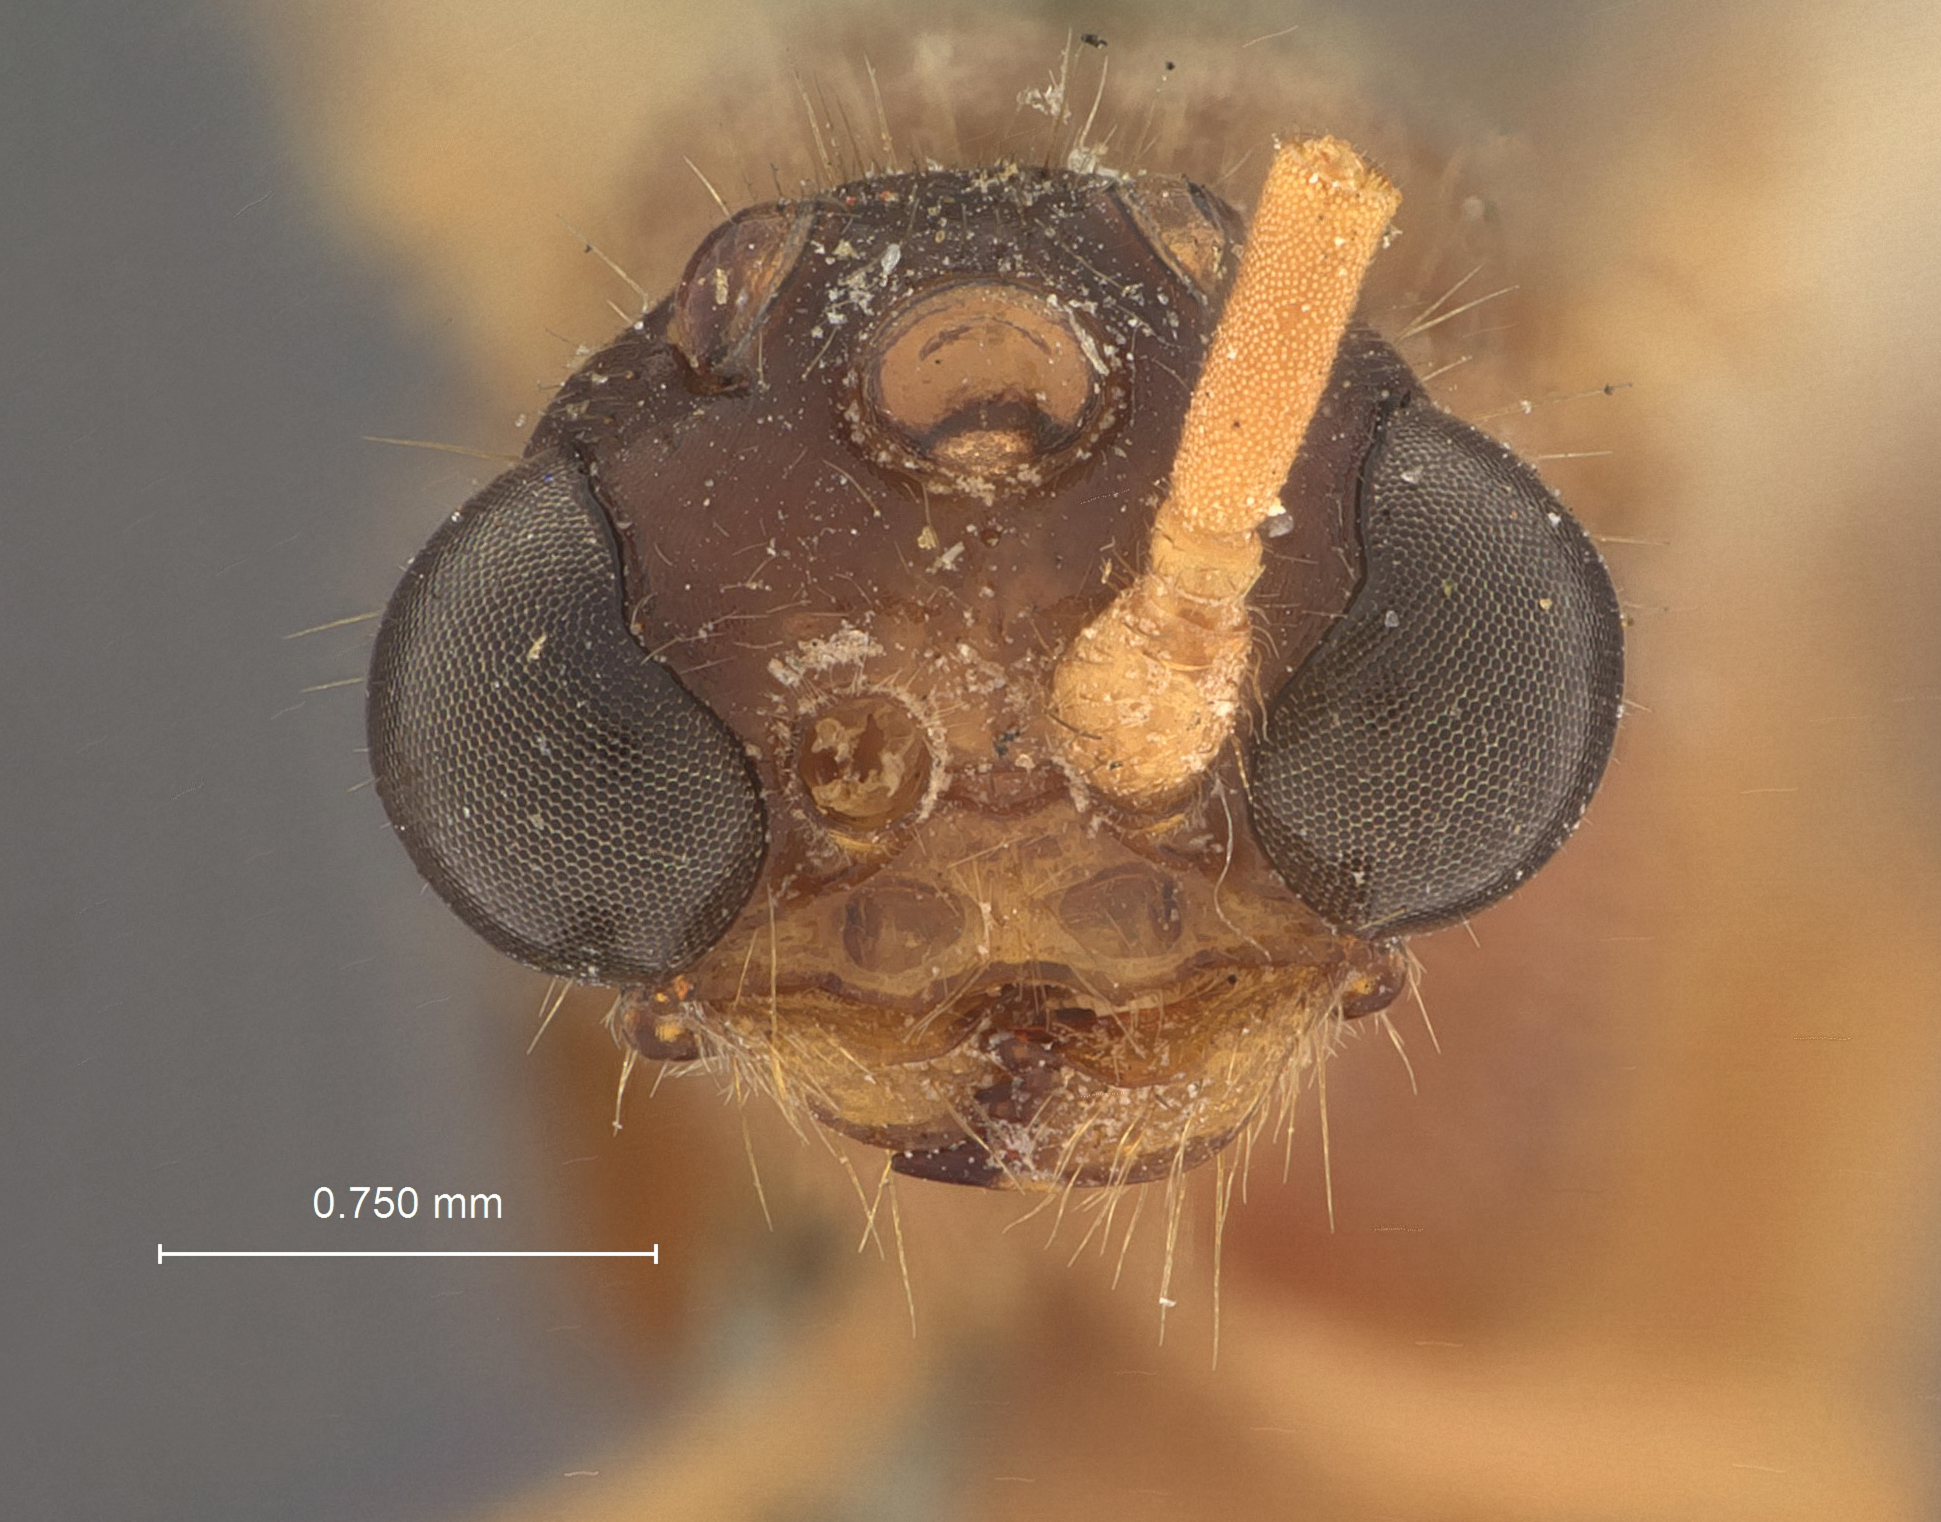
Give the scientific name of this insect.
Brachycistis curvata
